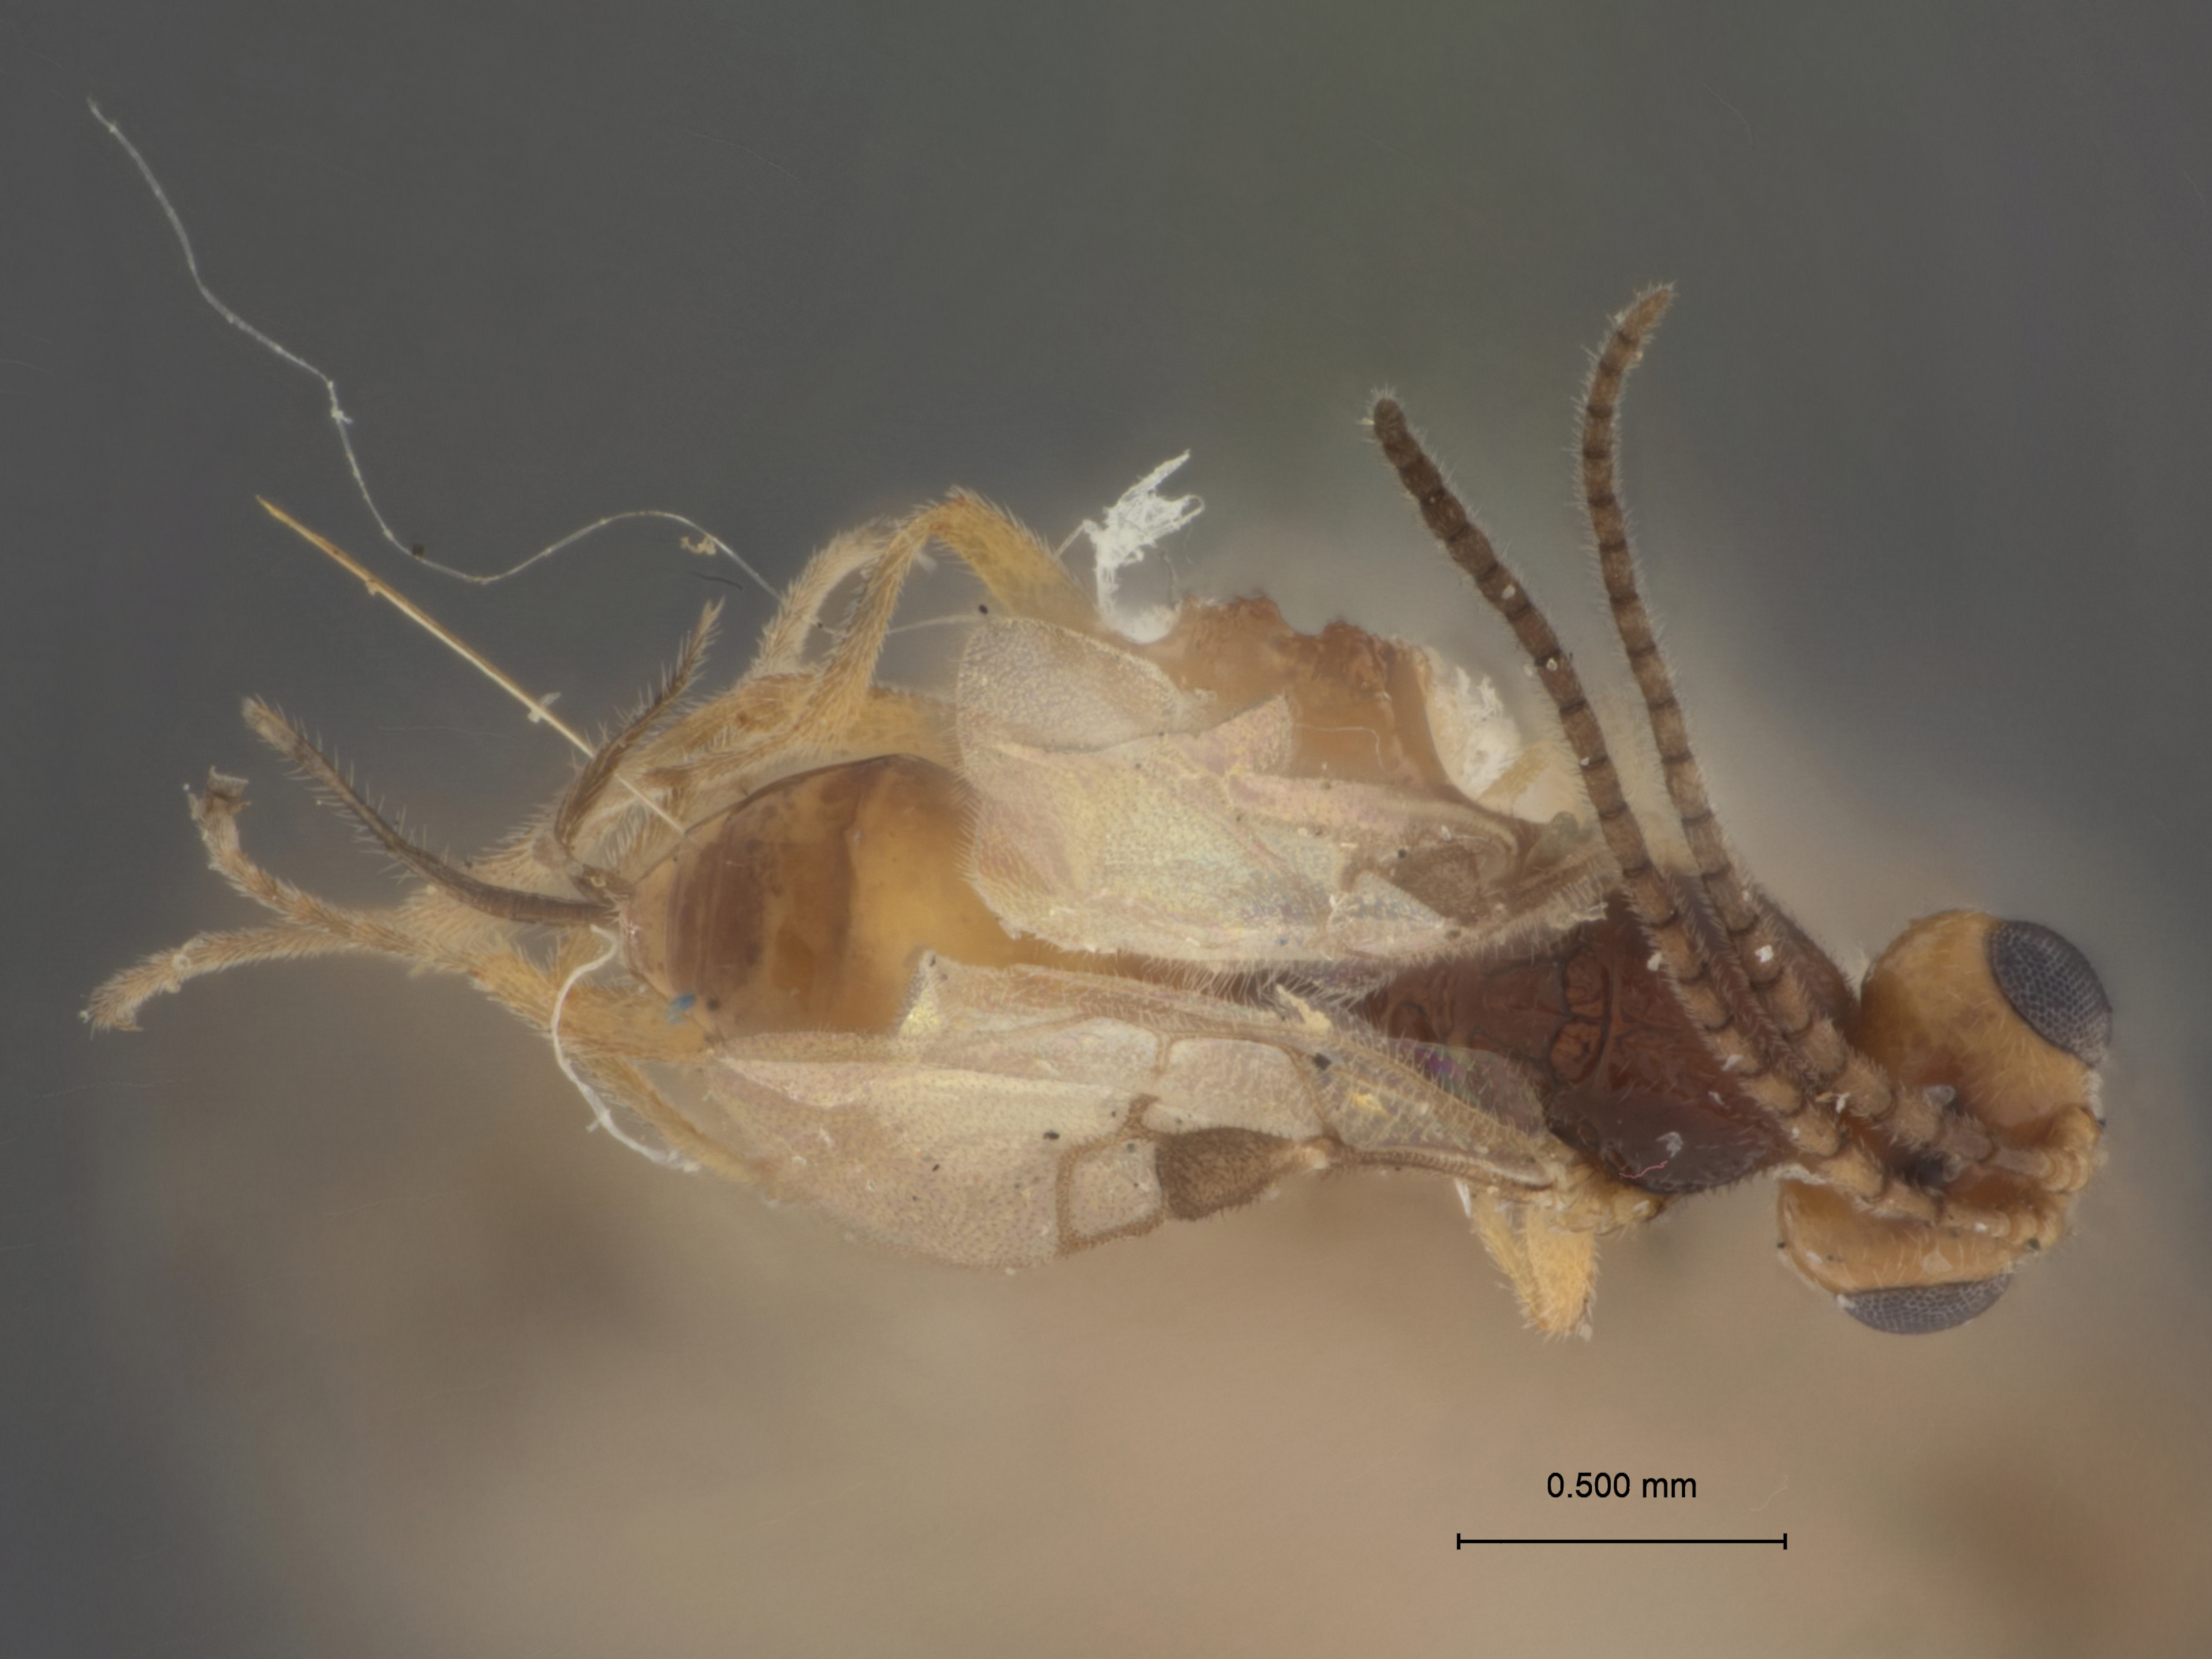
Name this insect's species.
Perilitus eleodis
